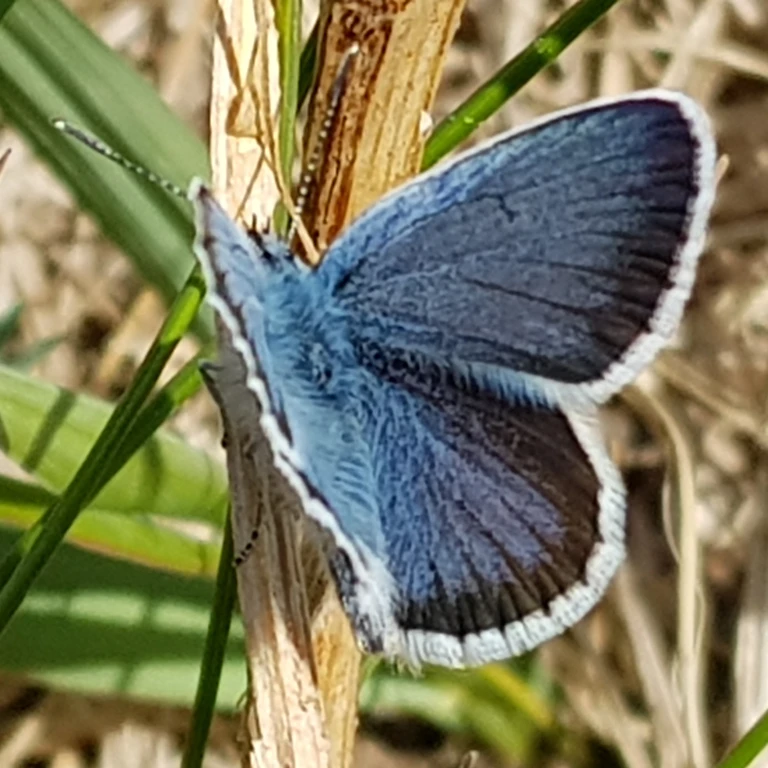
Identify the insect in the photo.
Plebejus argus
